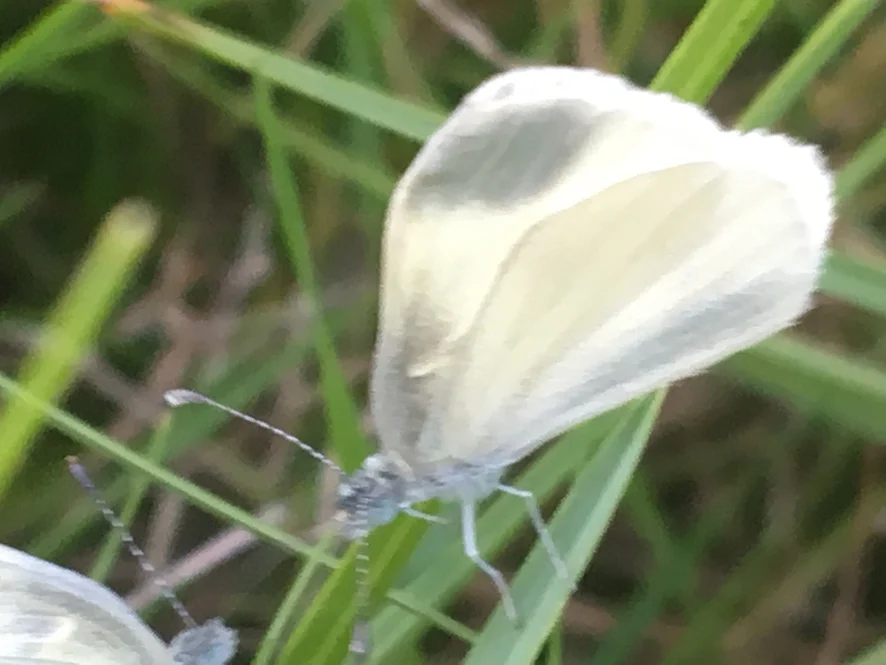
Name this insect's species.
Leptidea sinapis/juvernica
